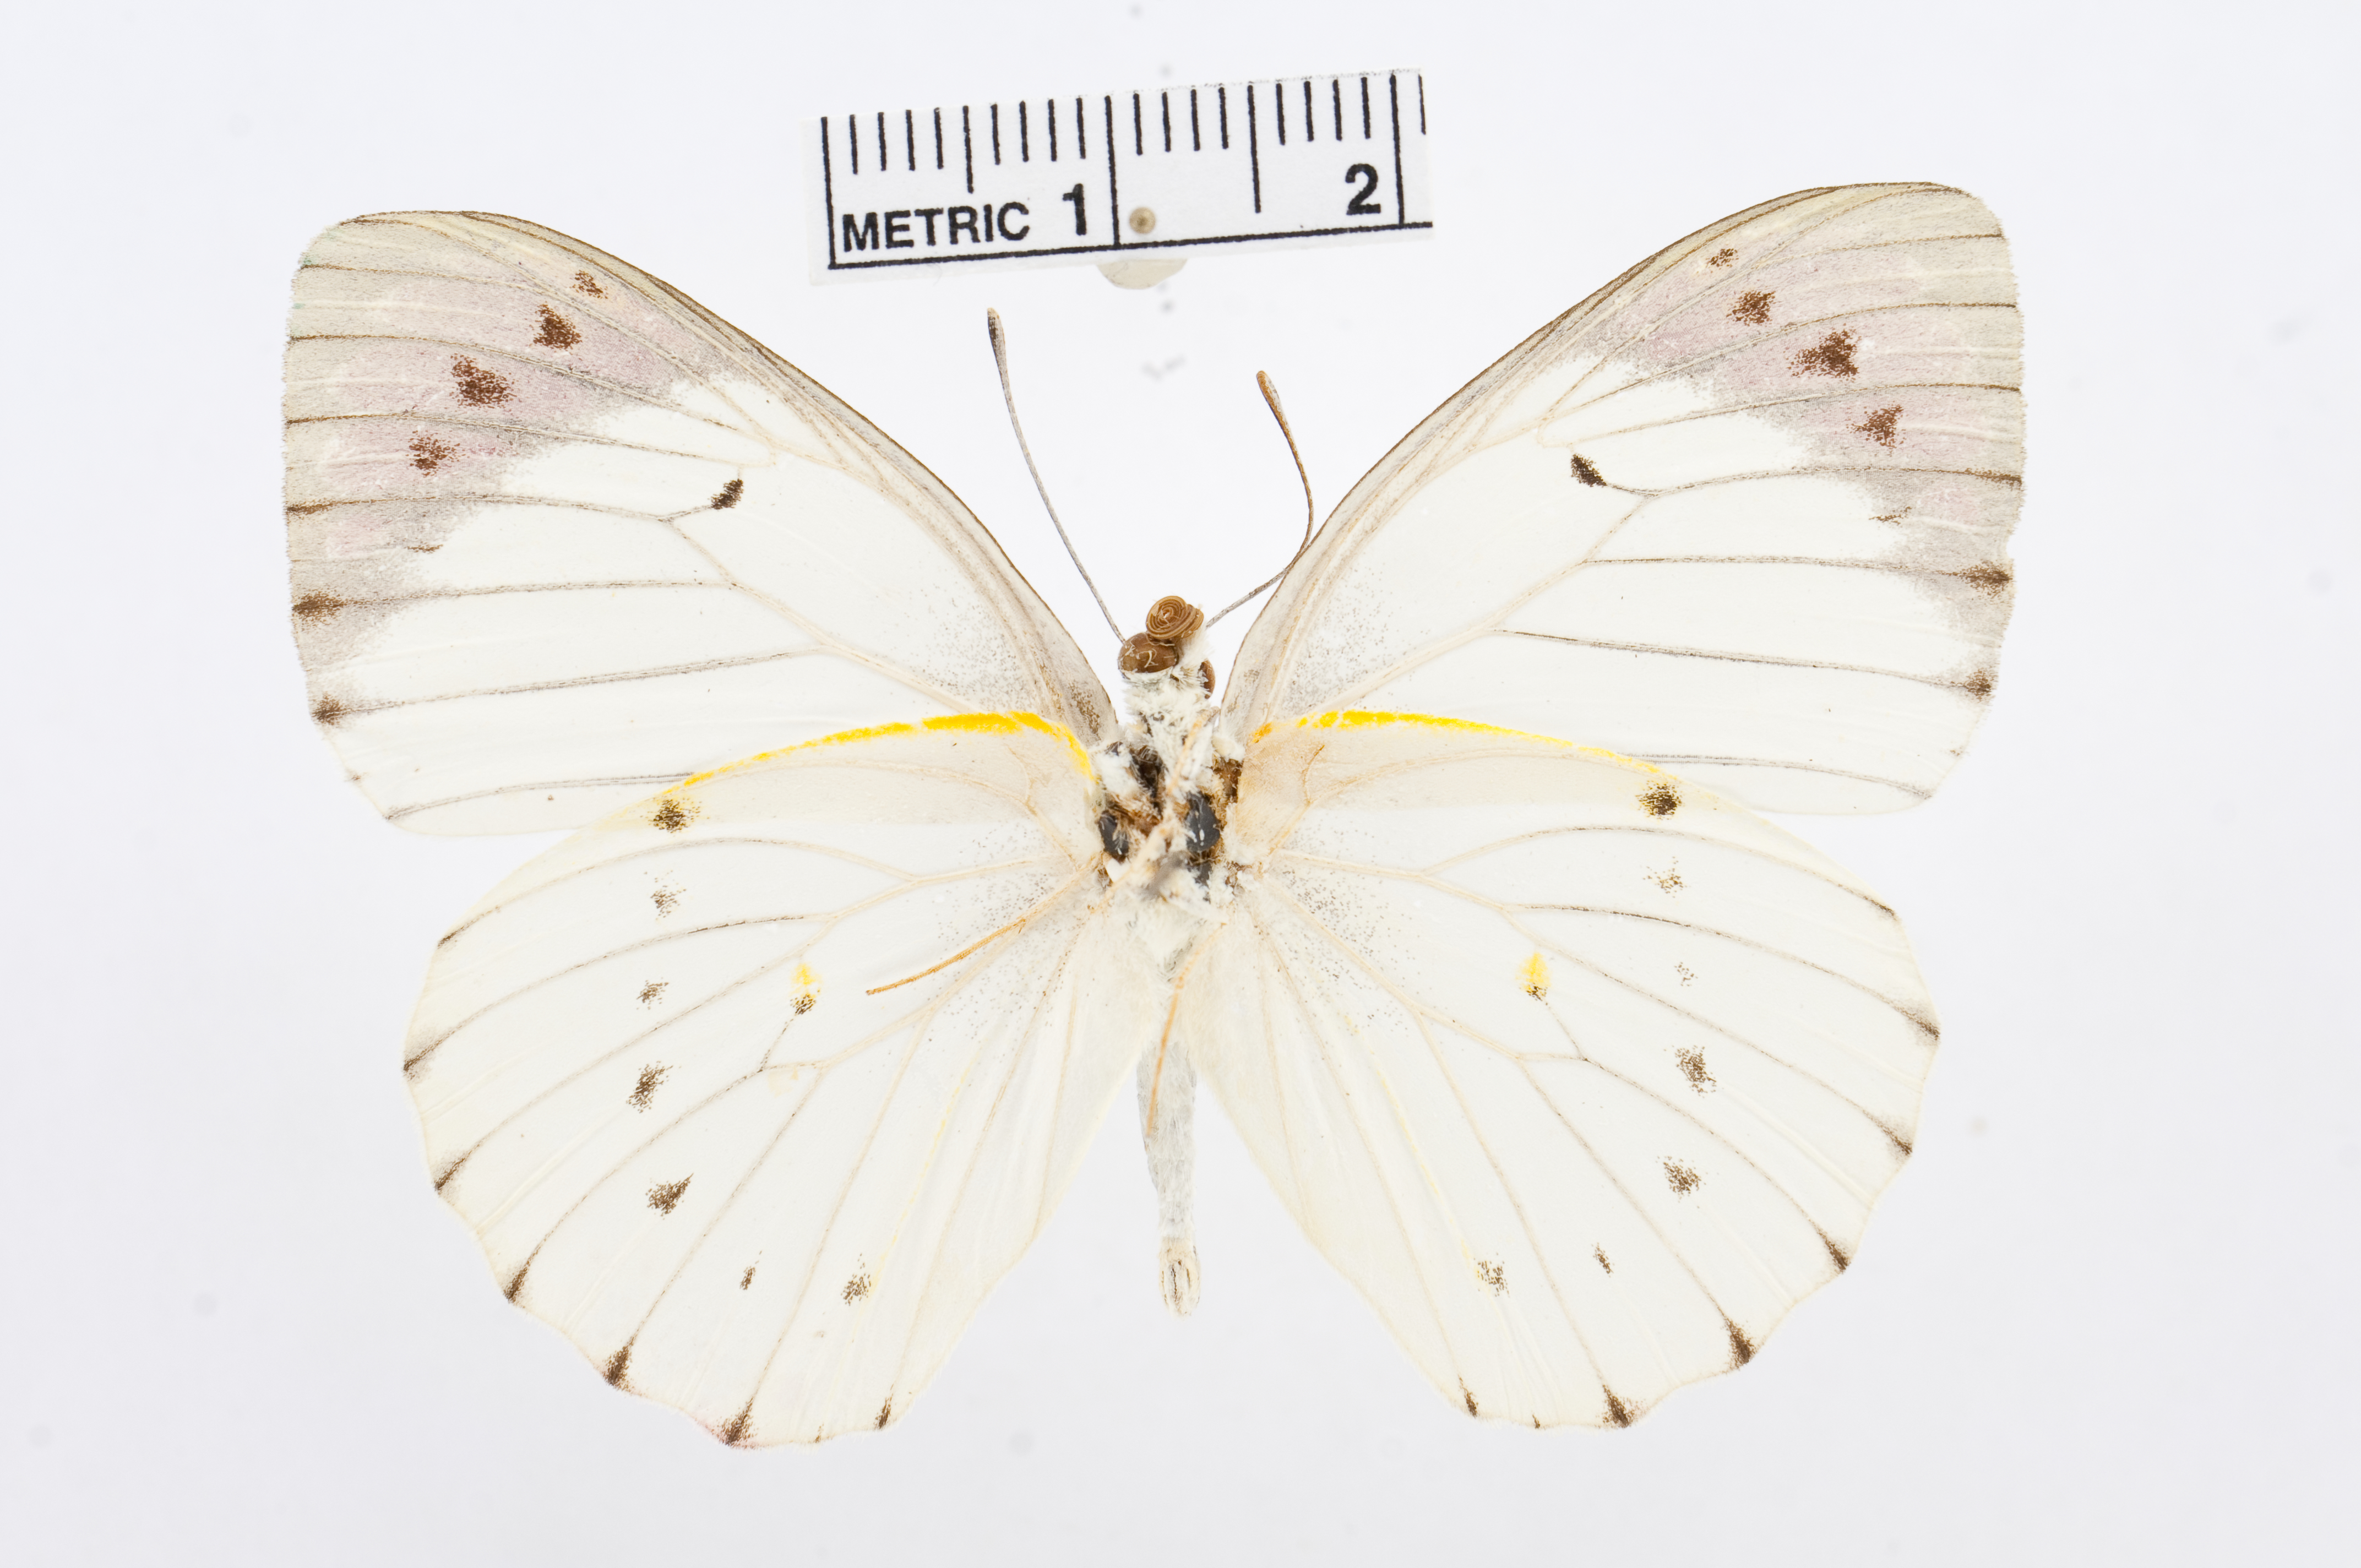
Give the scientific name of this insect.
Colotis regina
